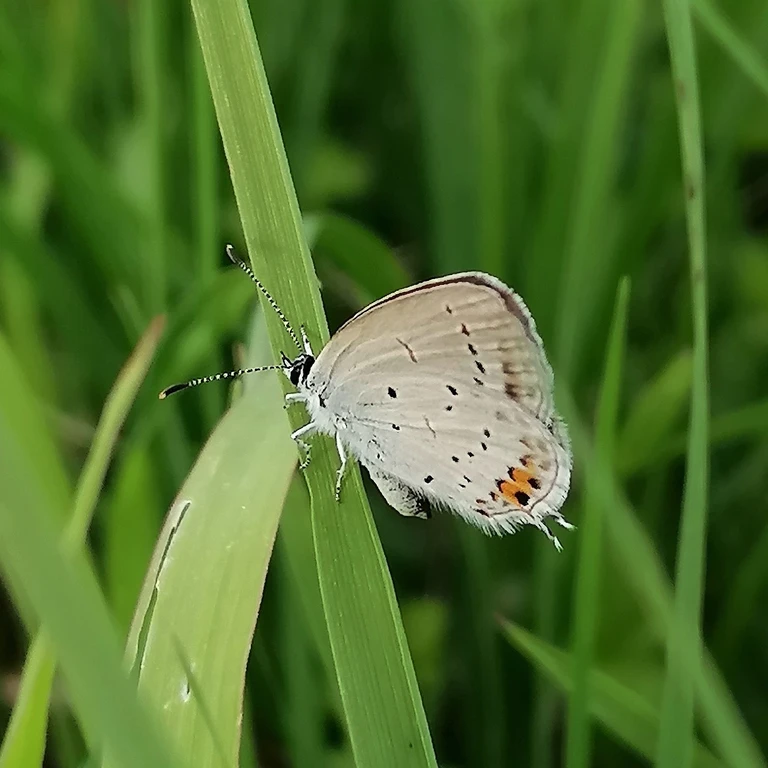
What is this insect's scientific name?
Cupido argiades (also Elkalyce argiades)
